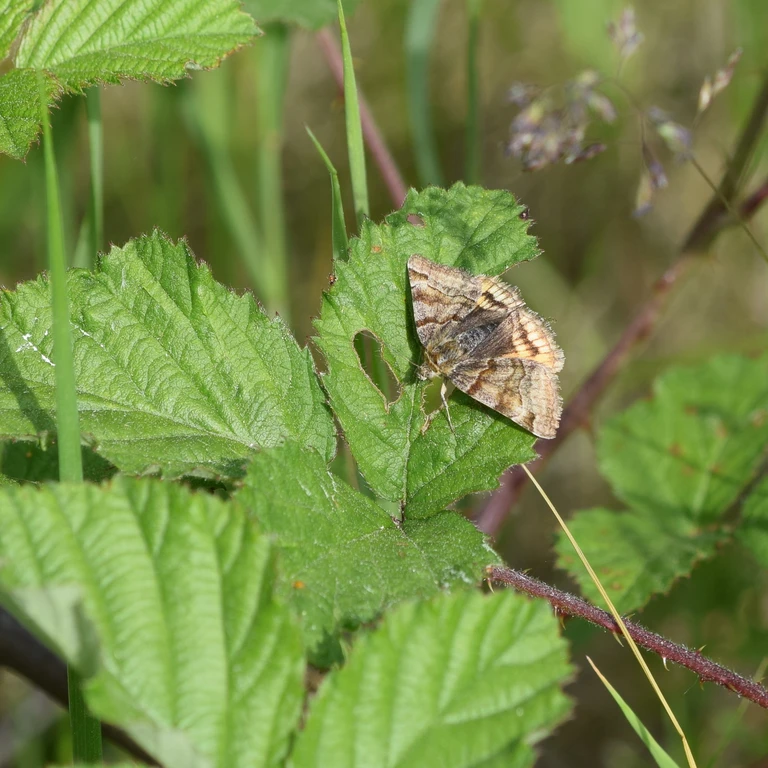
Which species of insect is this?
Euclidia glyphica
